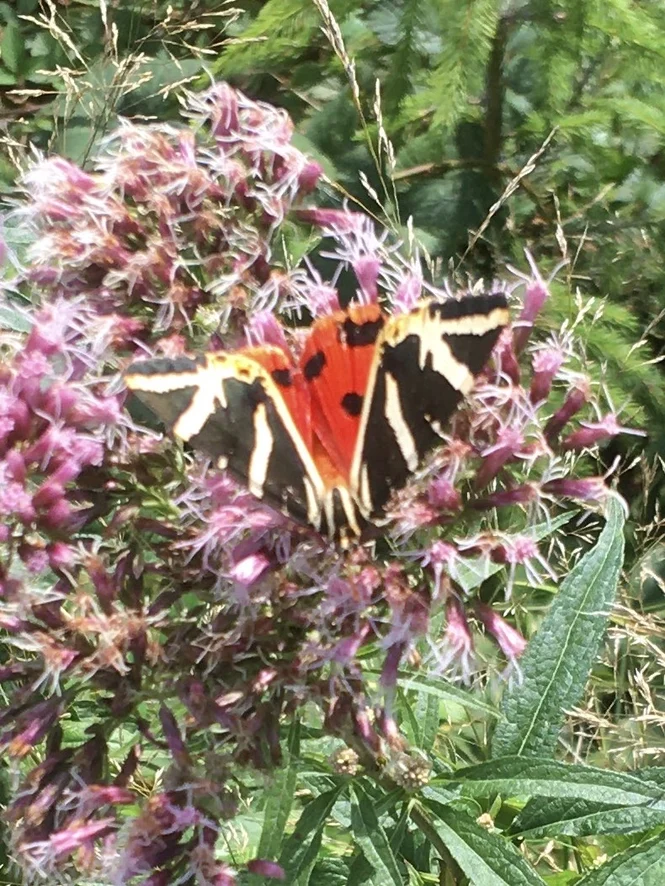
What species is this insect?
Euplagia quadripunctaria
